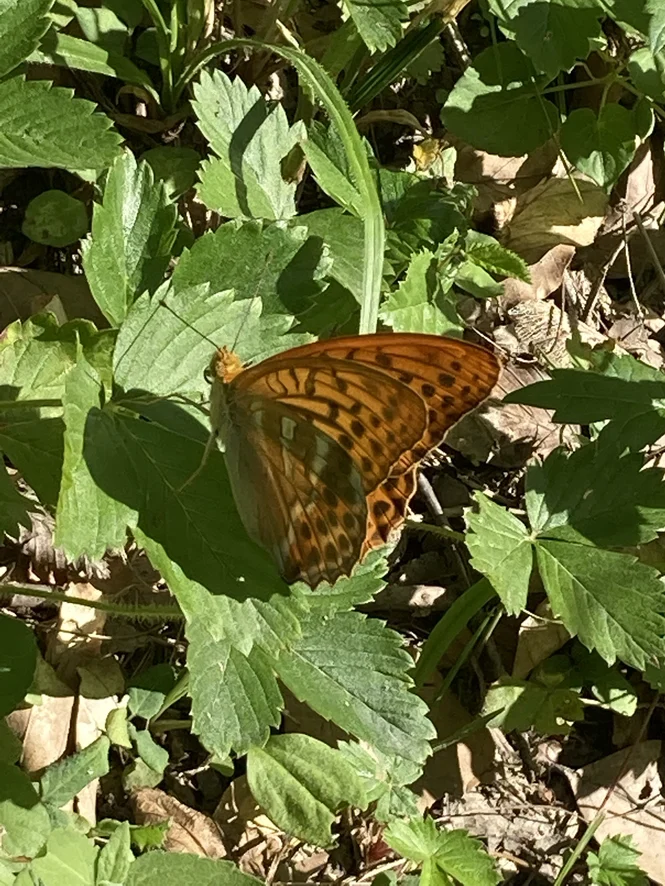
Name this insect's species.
Argynnis paphia
